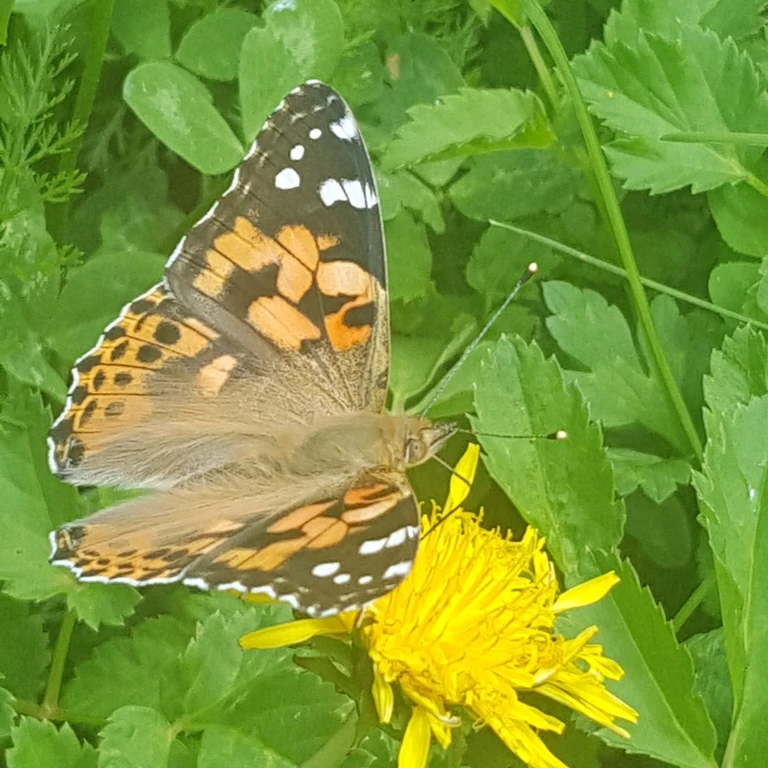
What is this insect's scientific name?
Vanessa cardui
